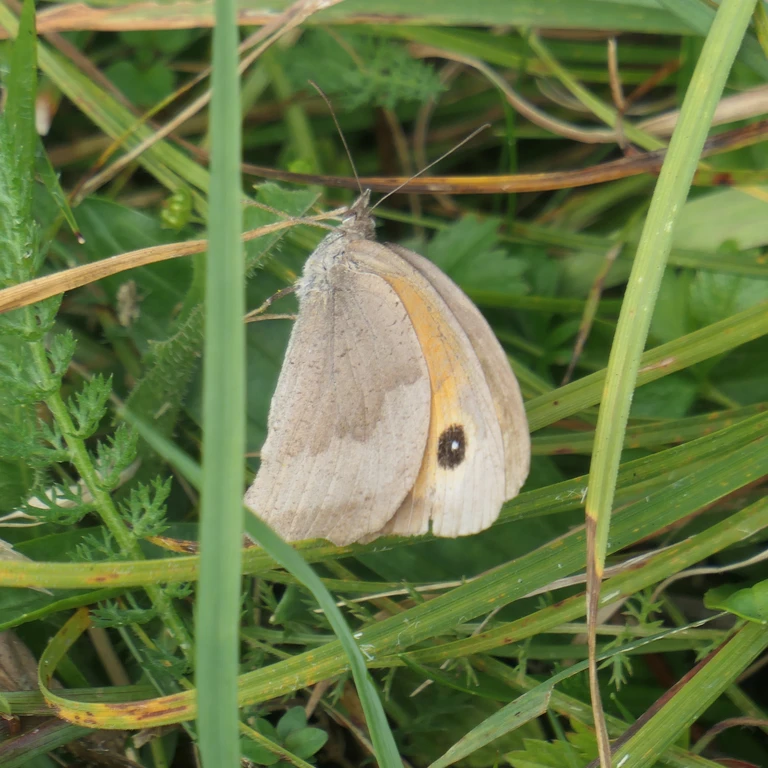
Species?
Maniola jurtina
